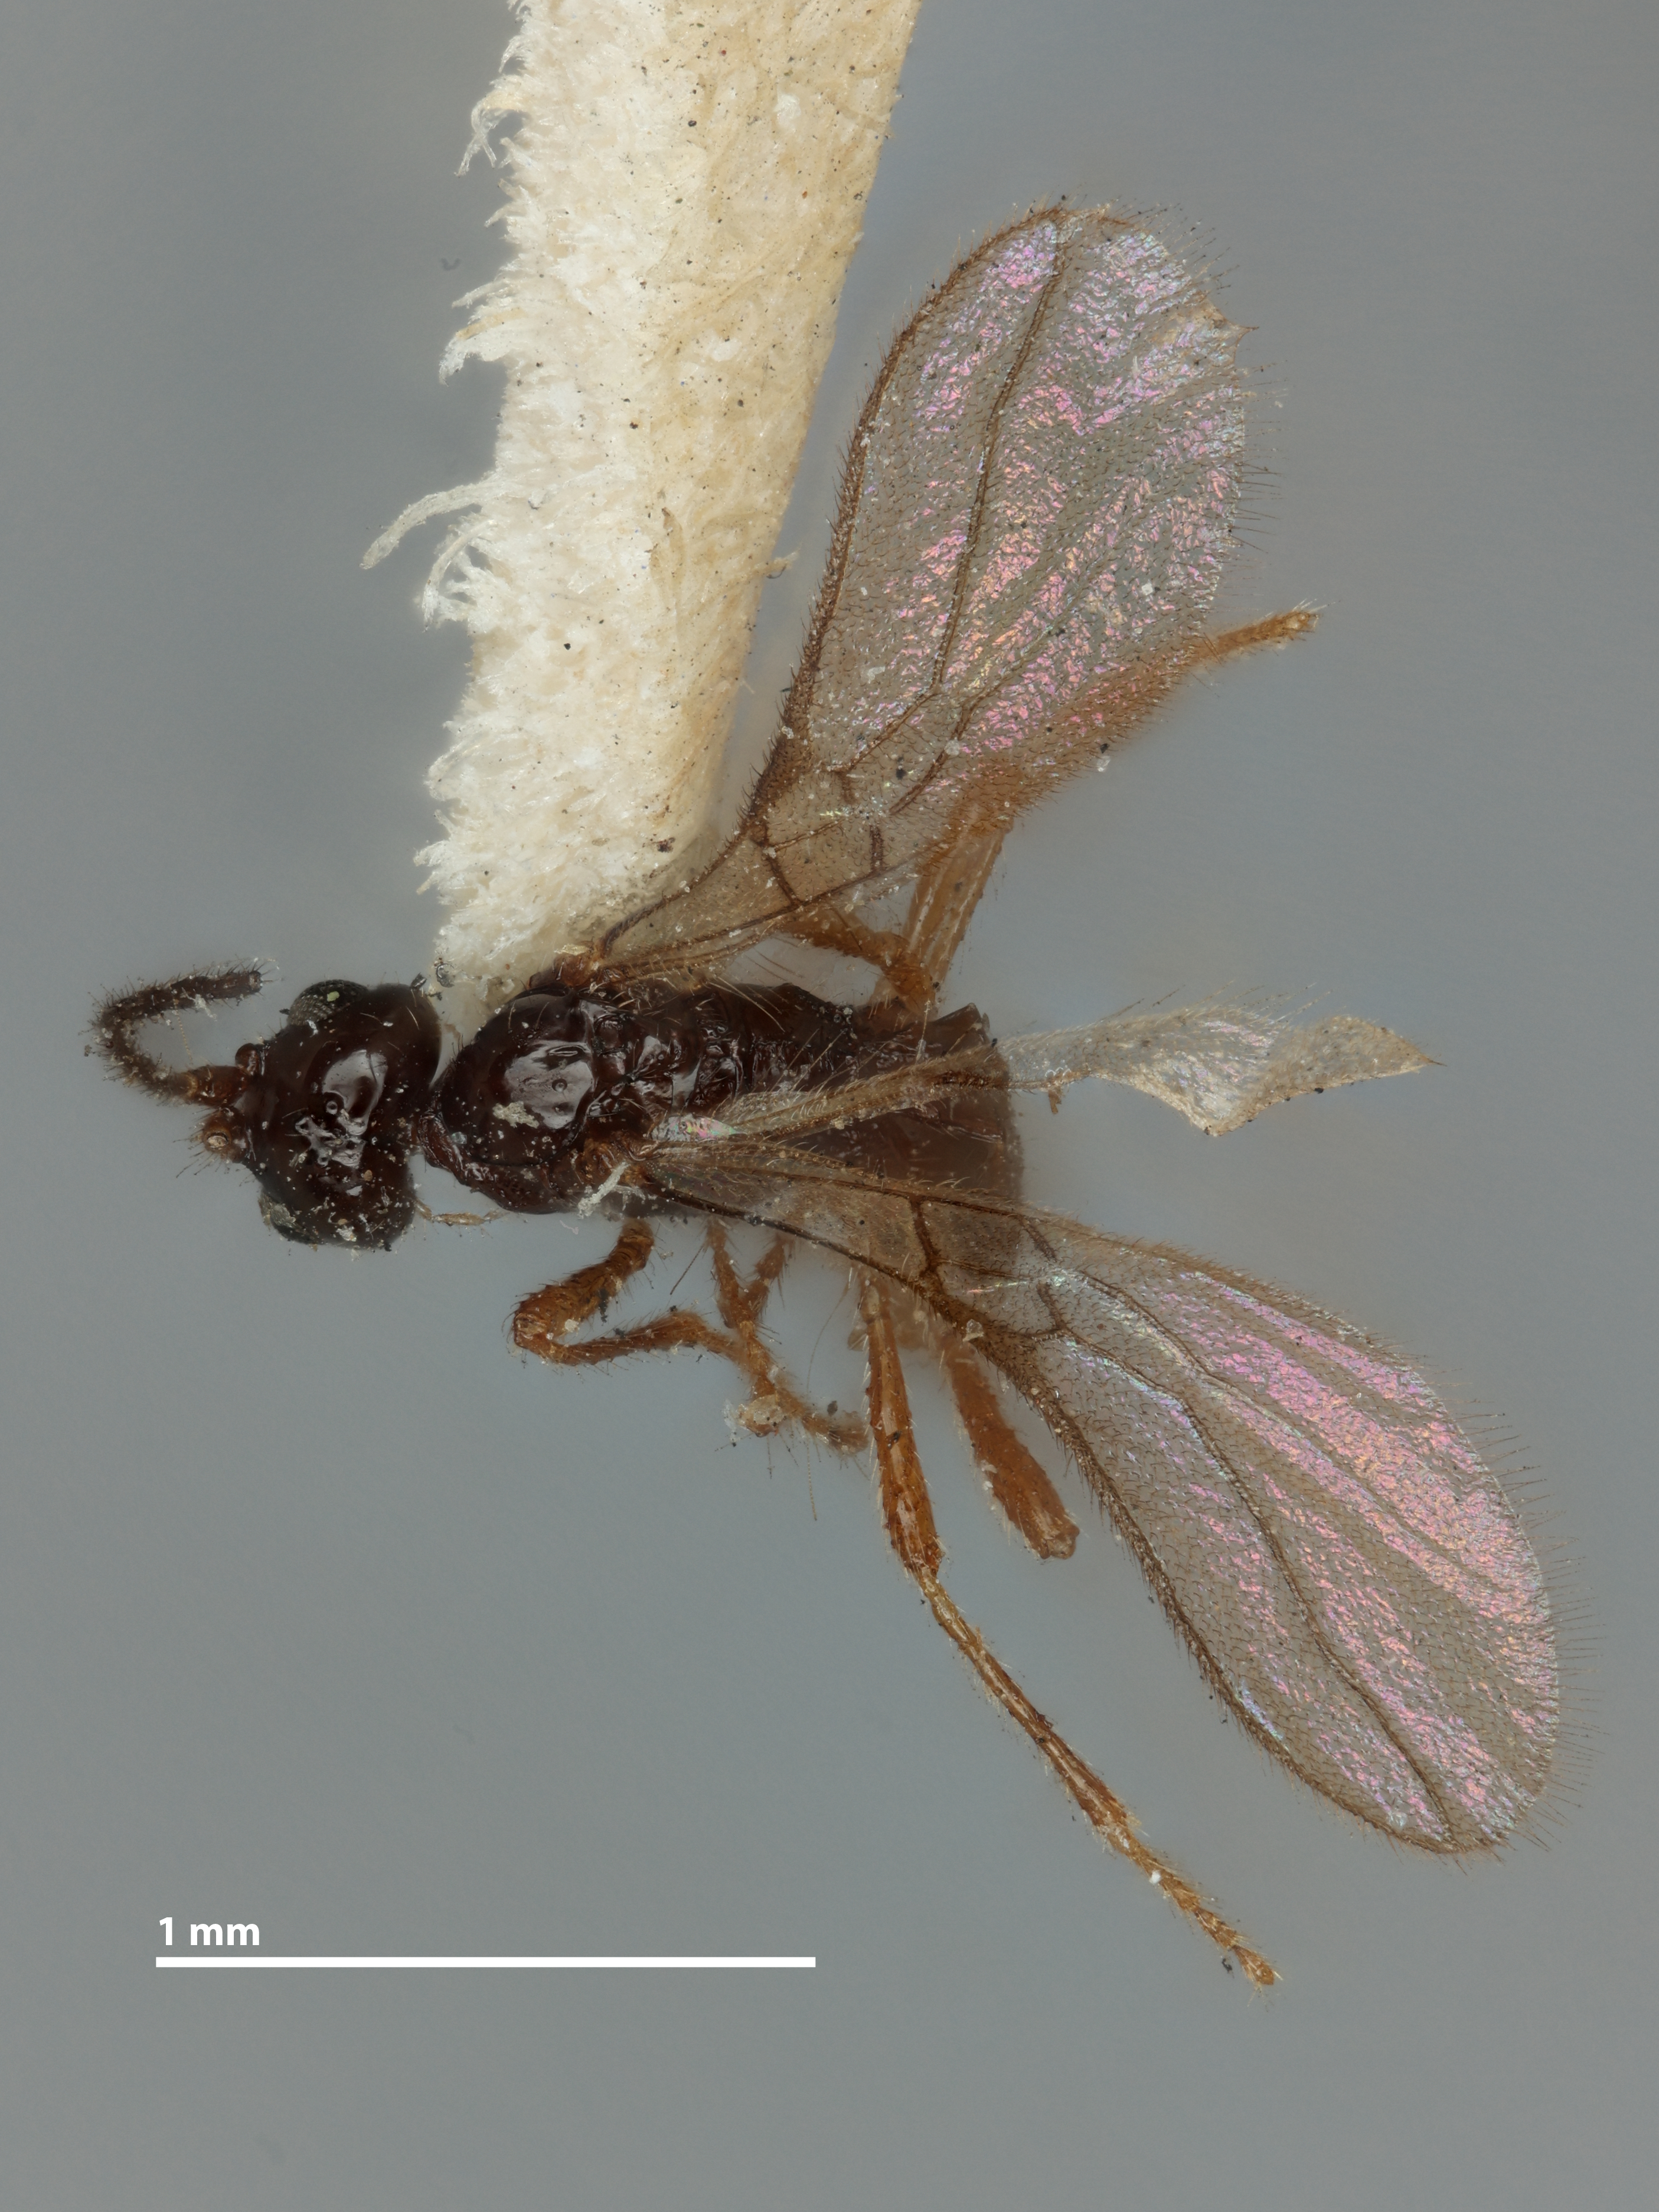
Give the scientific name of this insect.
Pentapleura foveolata
